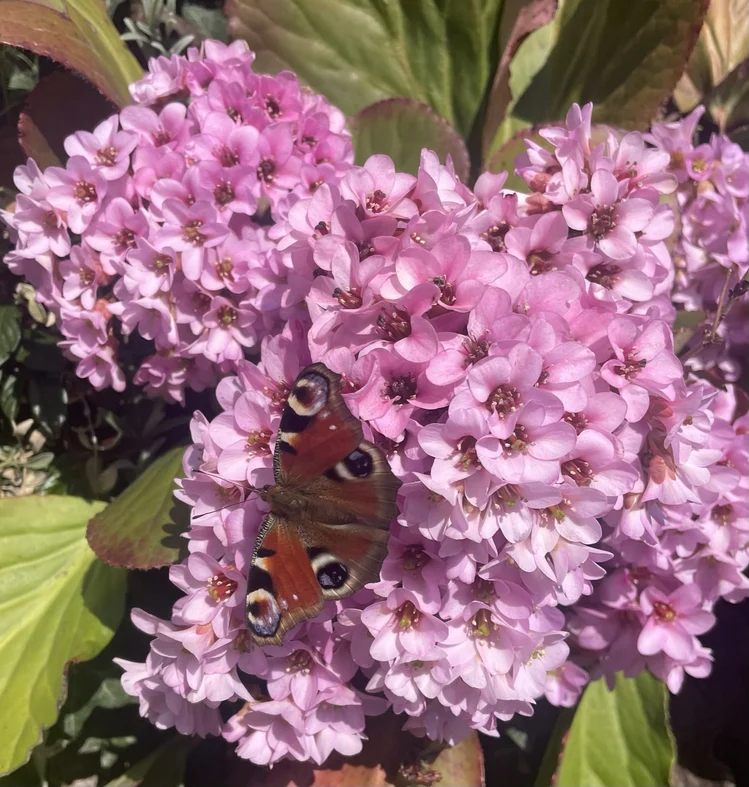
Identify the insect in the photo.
Aglais io
